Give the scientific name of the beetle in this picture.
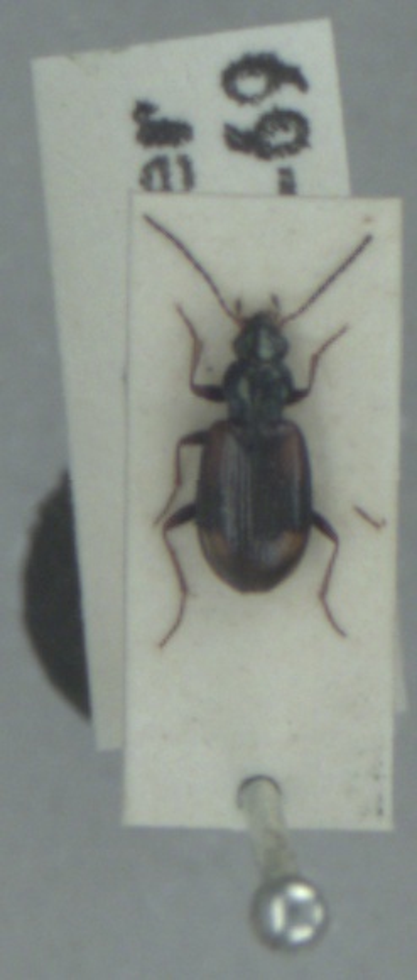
Bembidion bruxellense
